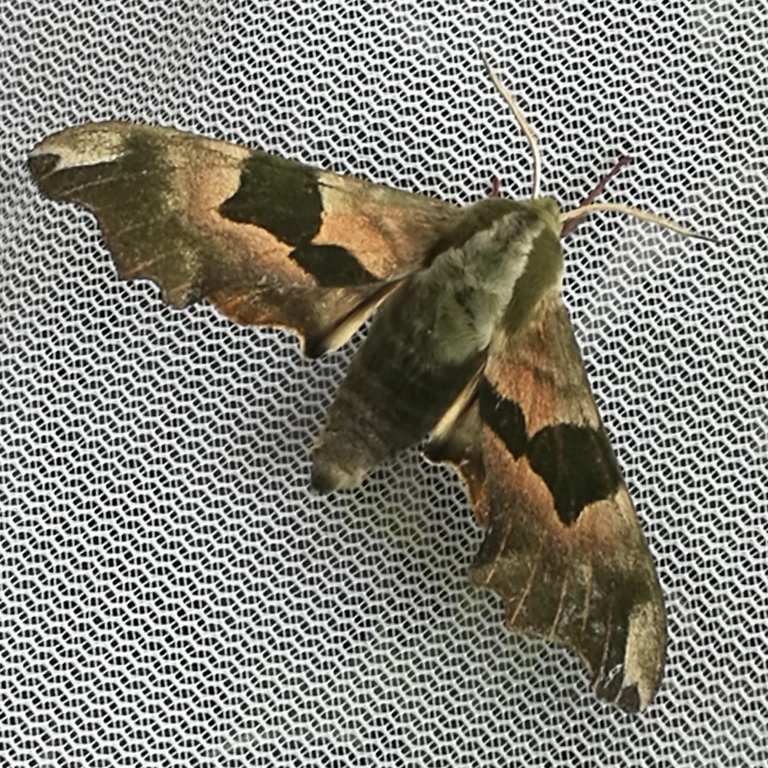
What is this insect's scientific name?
Mimas tiliae
